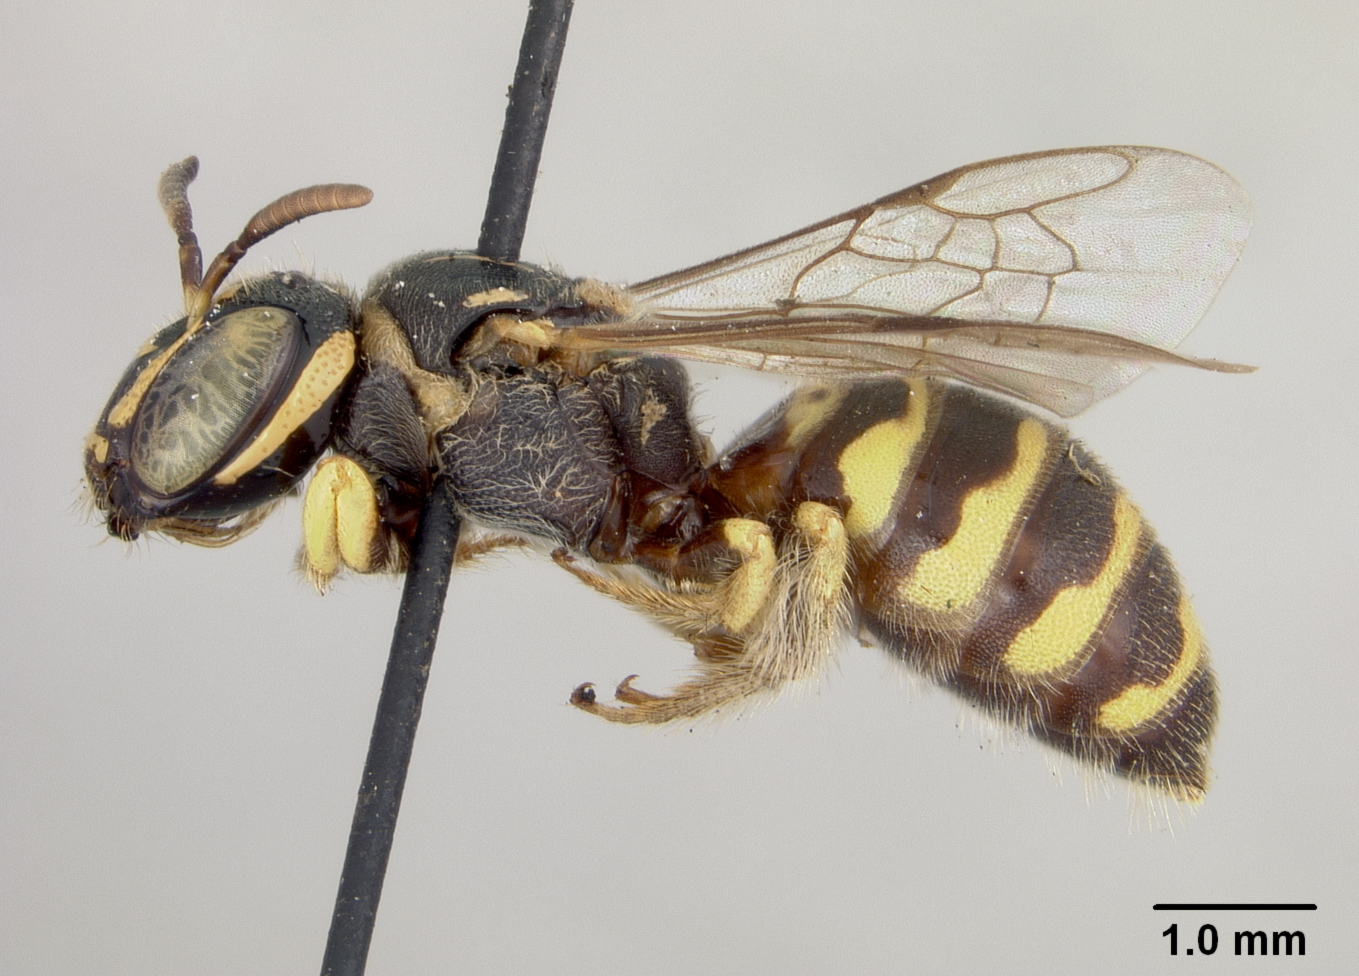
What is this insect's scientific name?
Ceratina philippinensis
